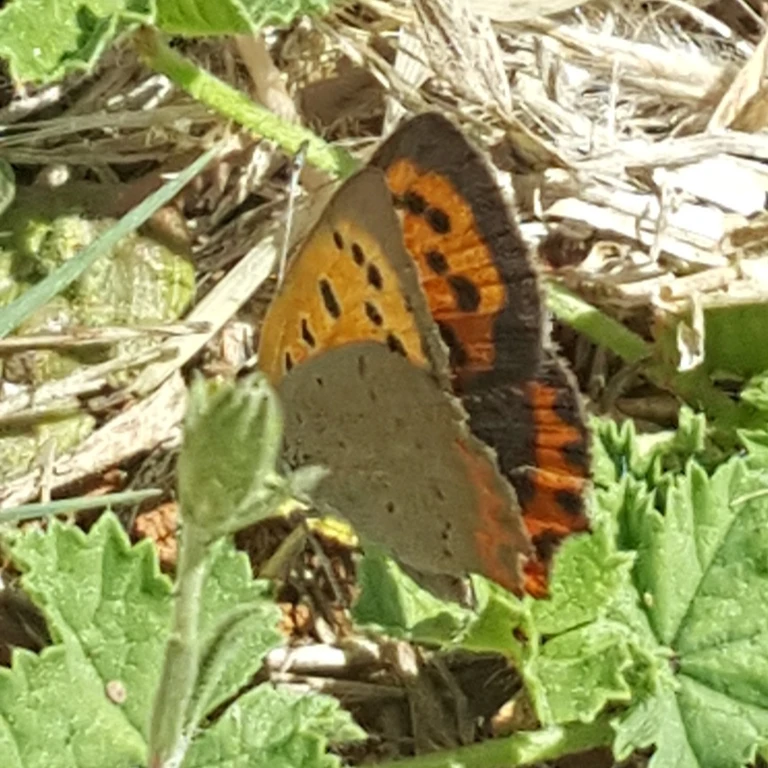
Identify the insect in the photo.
Lycaena phlaeas
